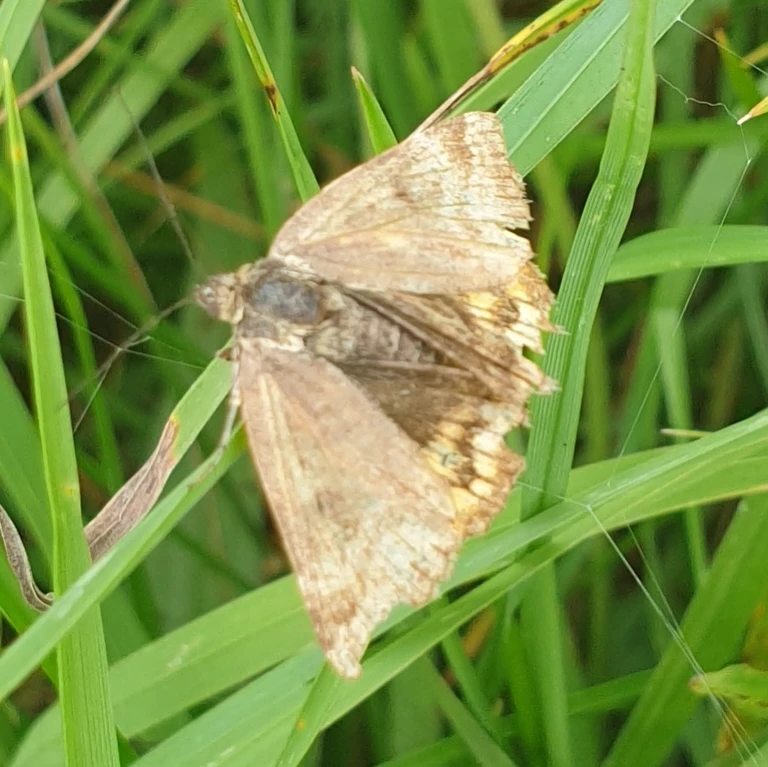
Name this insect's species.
Euclidia glyphica
